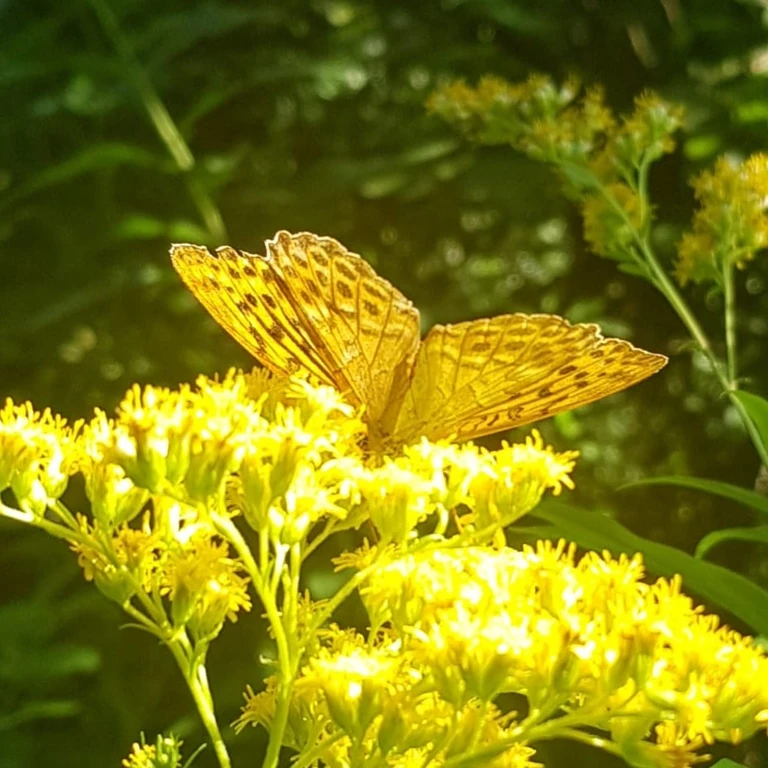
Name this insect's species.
Argynnis paphia
